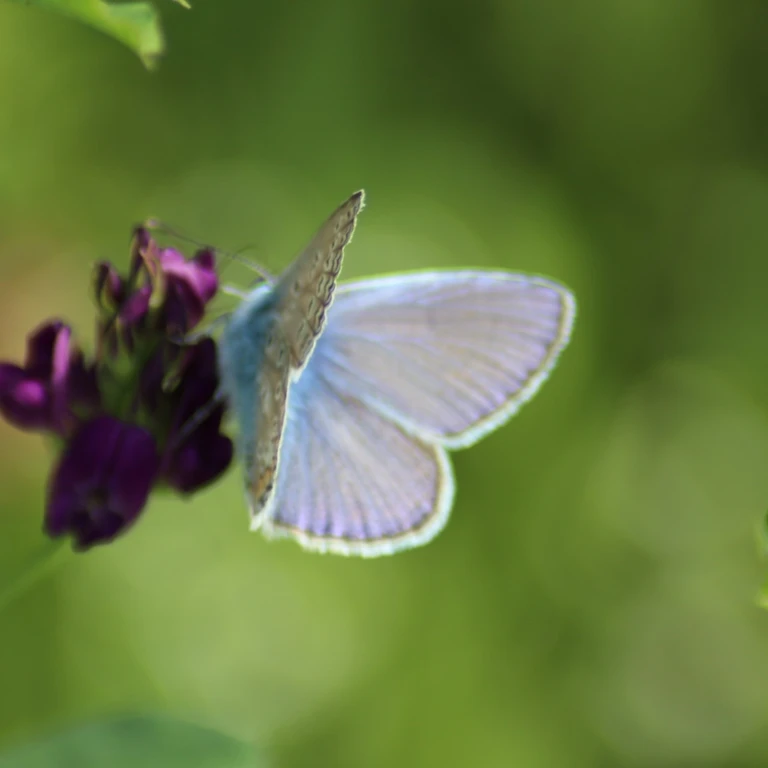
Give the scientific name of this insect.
Polyommatus icarus
